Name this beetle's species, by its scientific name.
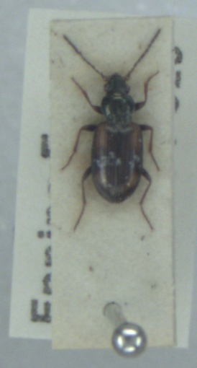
Bembidion bruxellense
